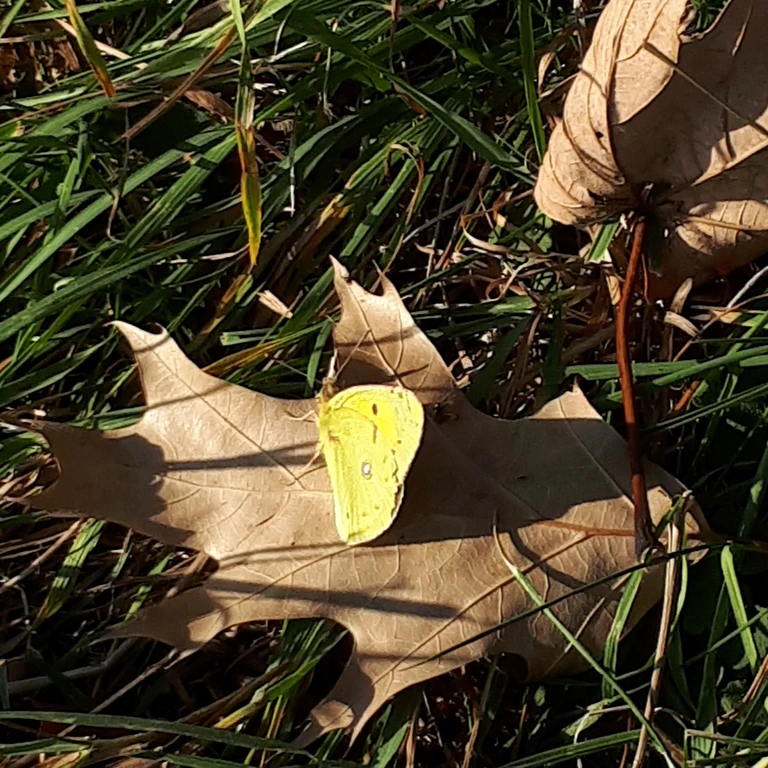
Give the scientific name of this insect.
Colias croceus
